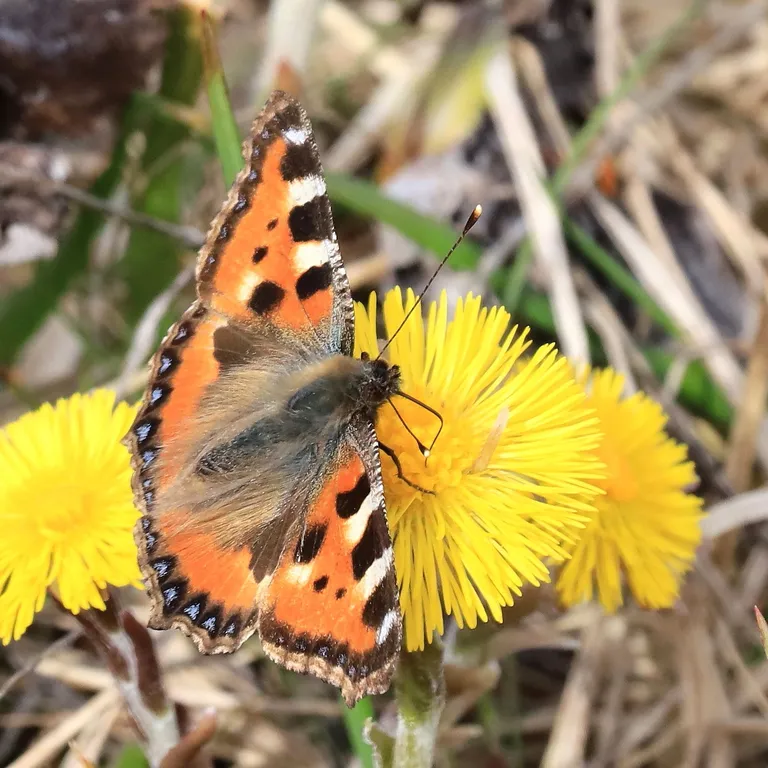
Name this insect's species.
Aglais urticae
